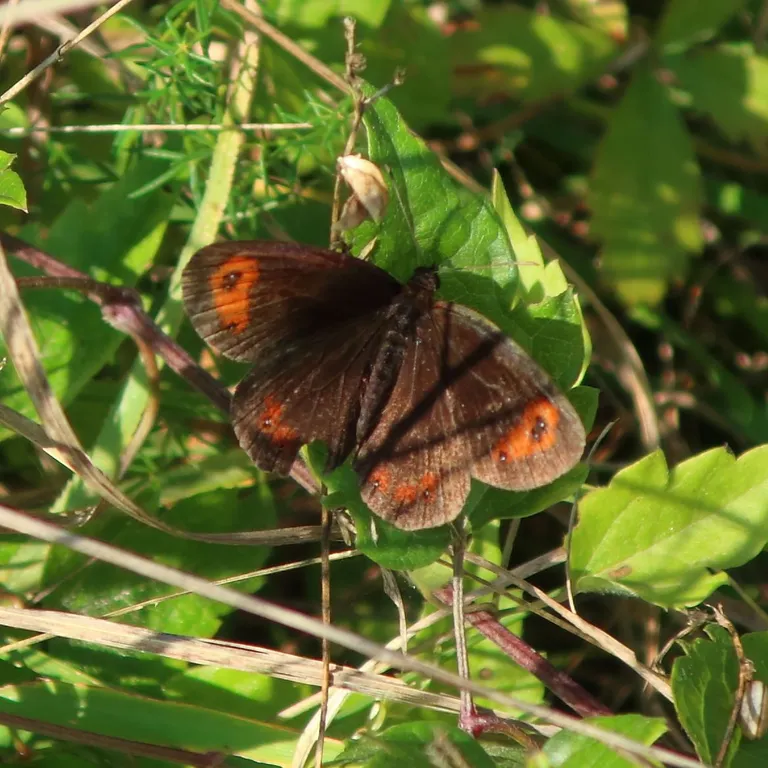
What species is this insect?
Erebia aethiops
